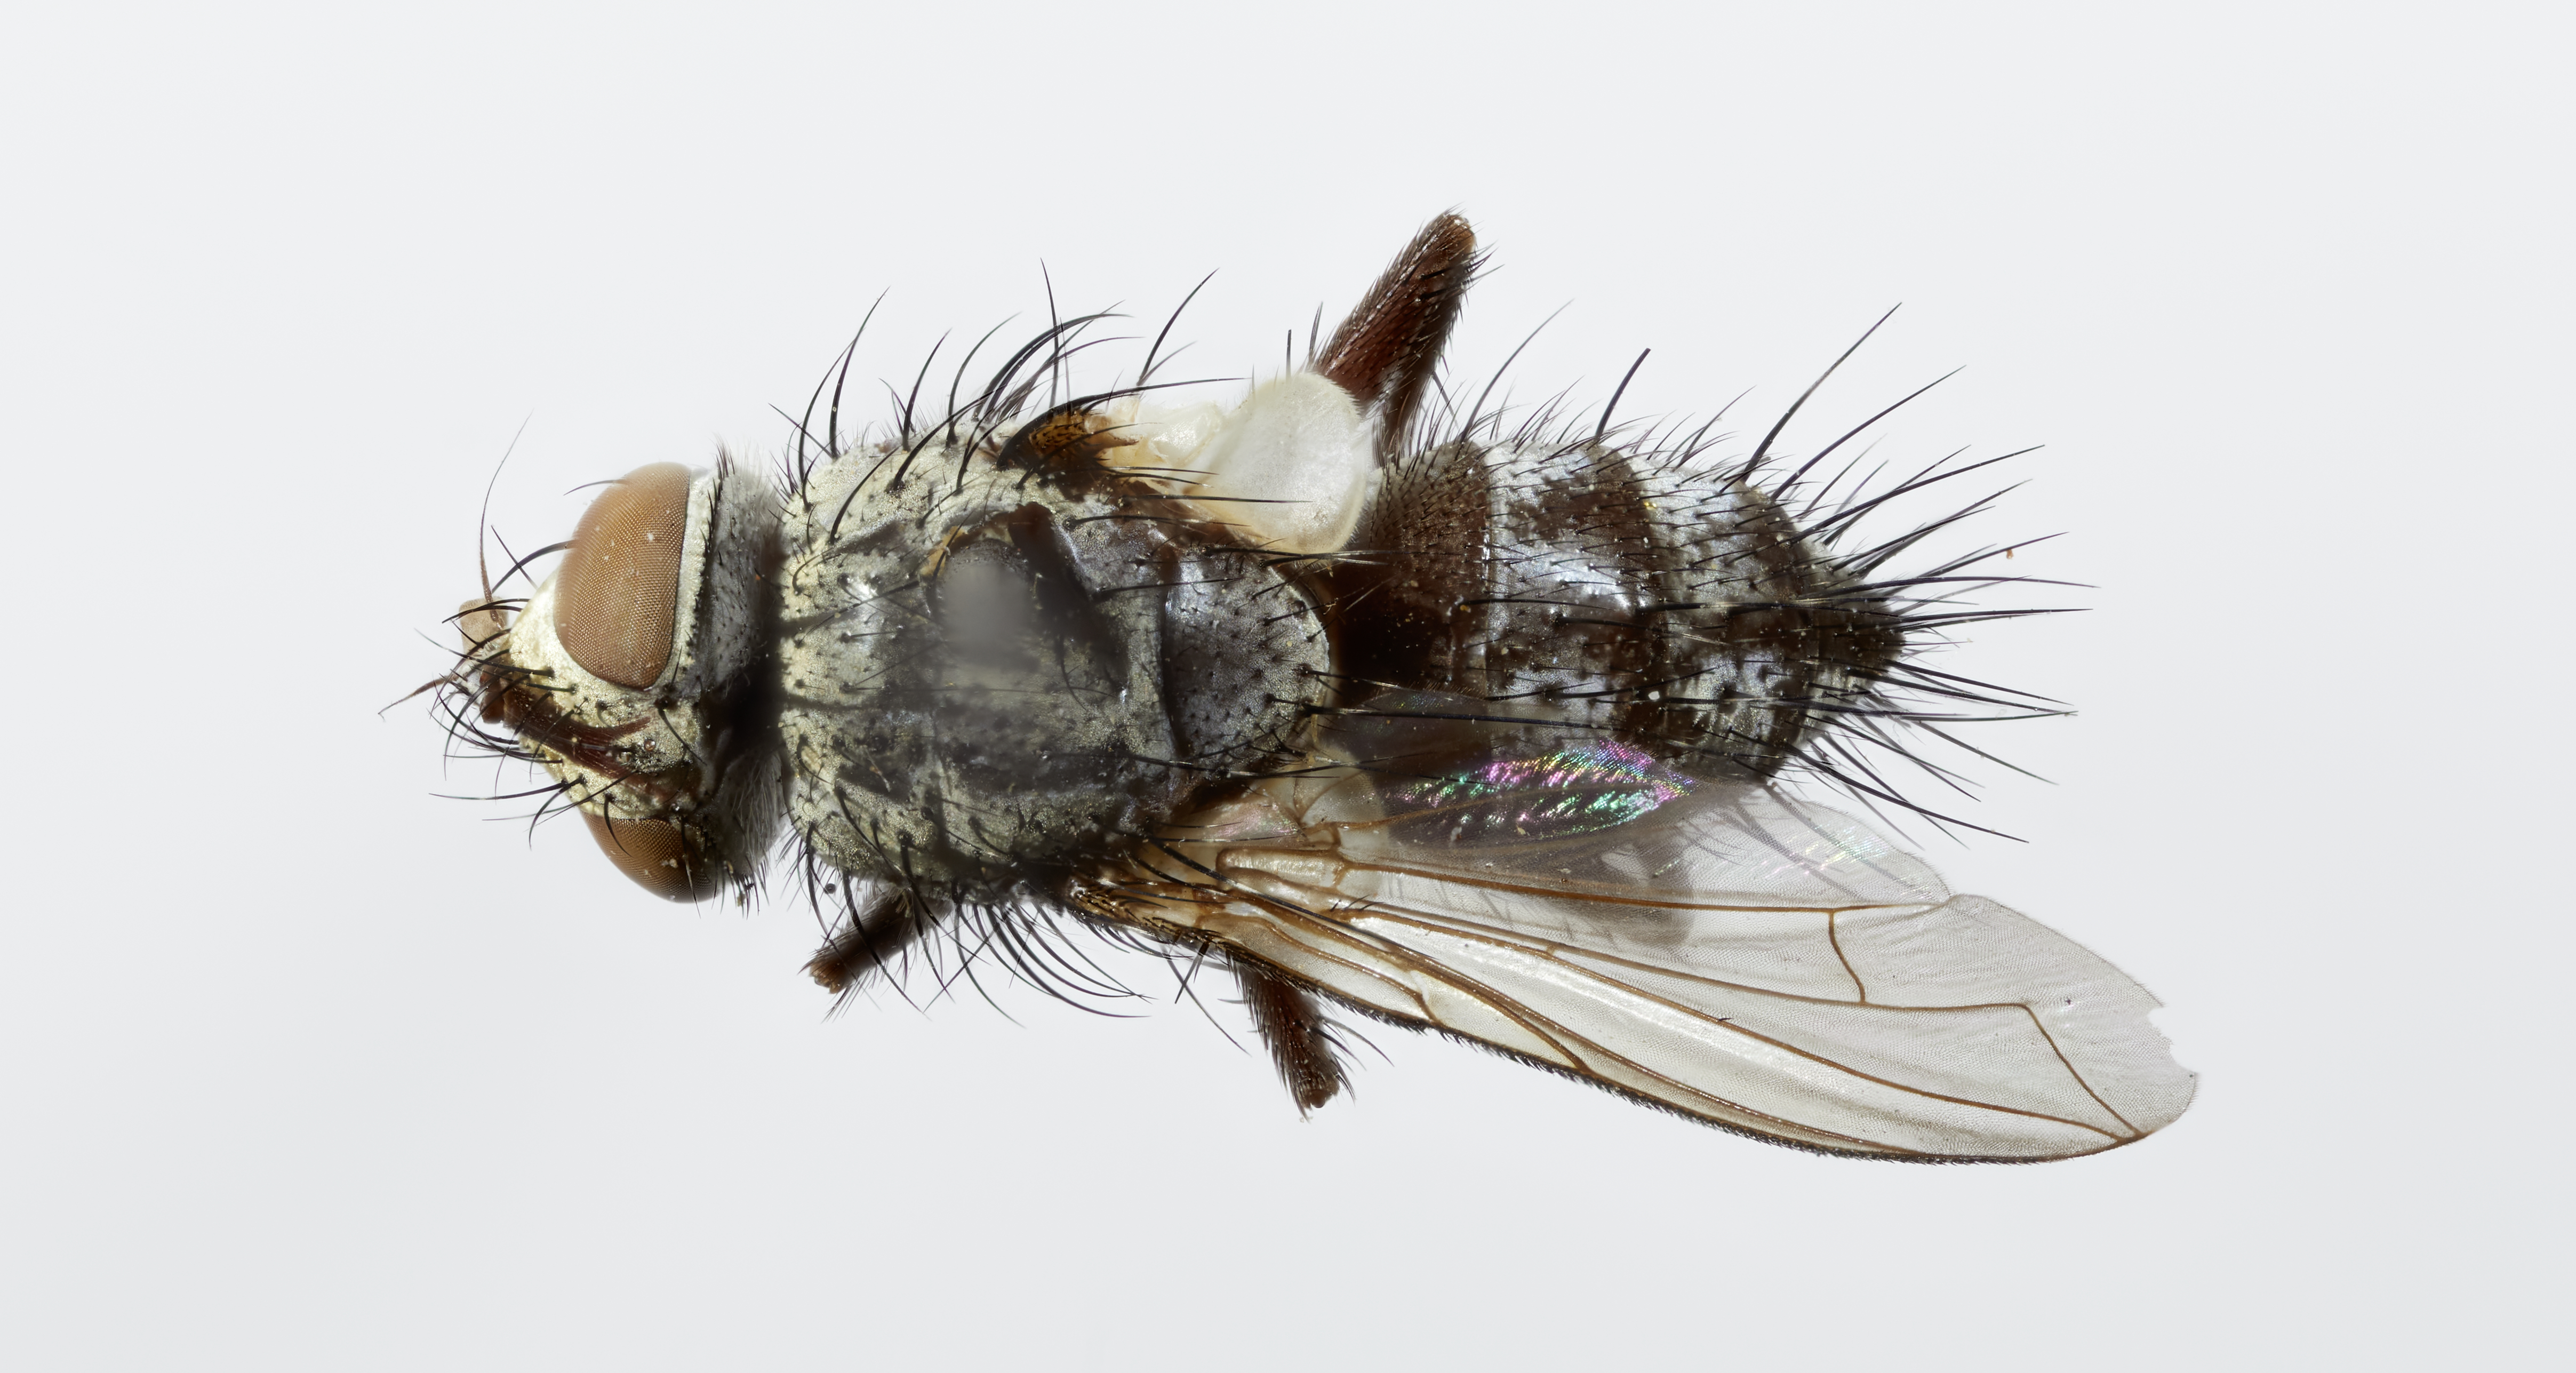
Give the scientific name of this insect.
Metatachina mellifrons
